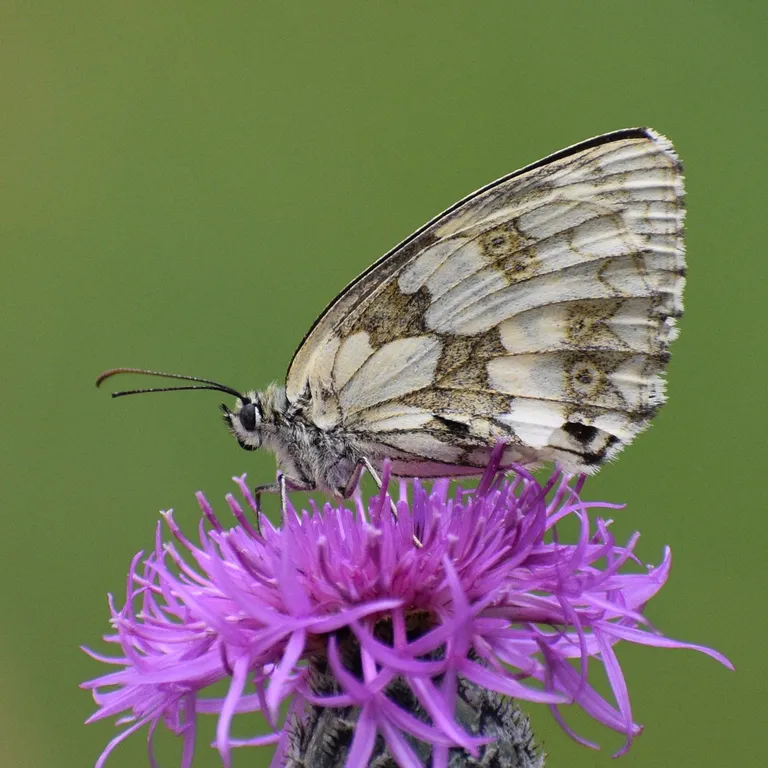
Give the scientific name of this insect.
Melanargia galathea
